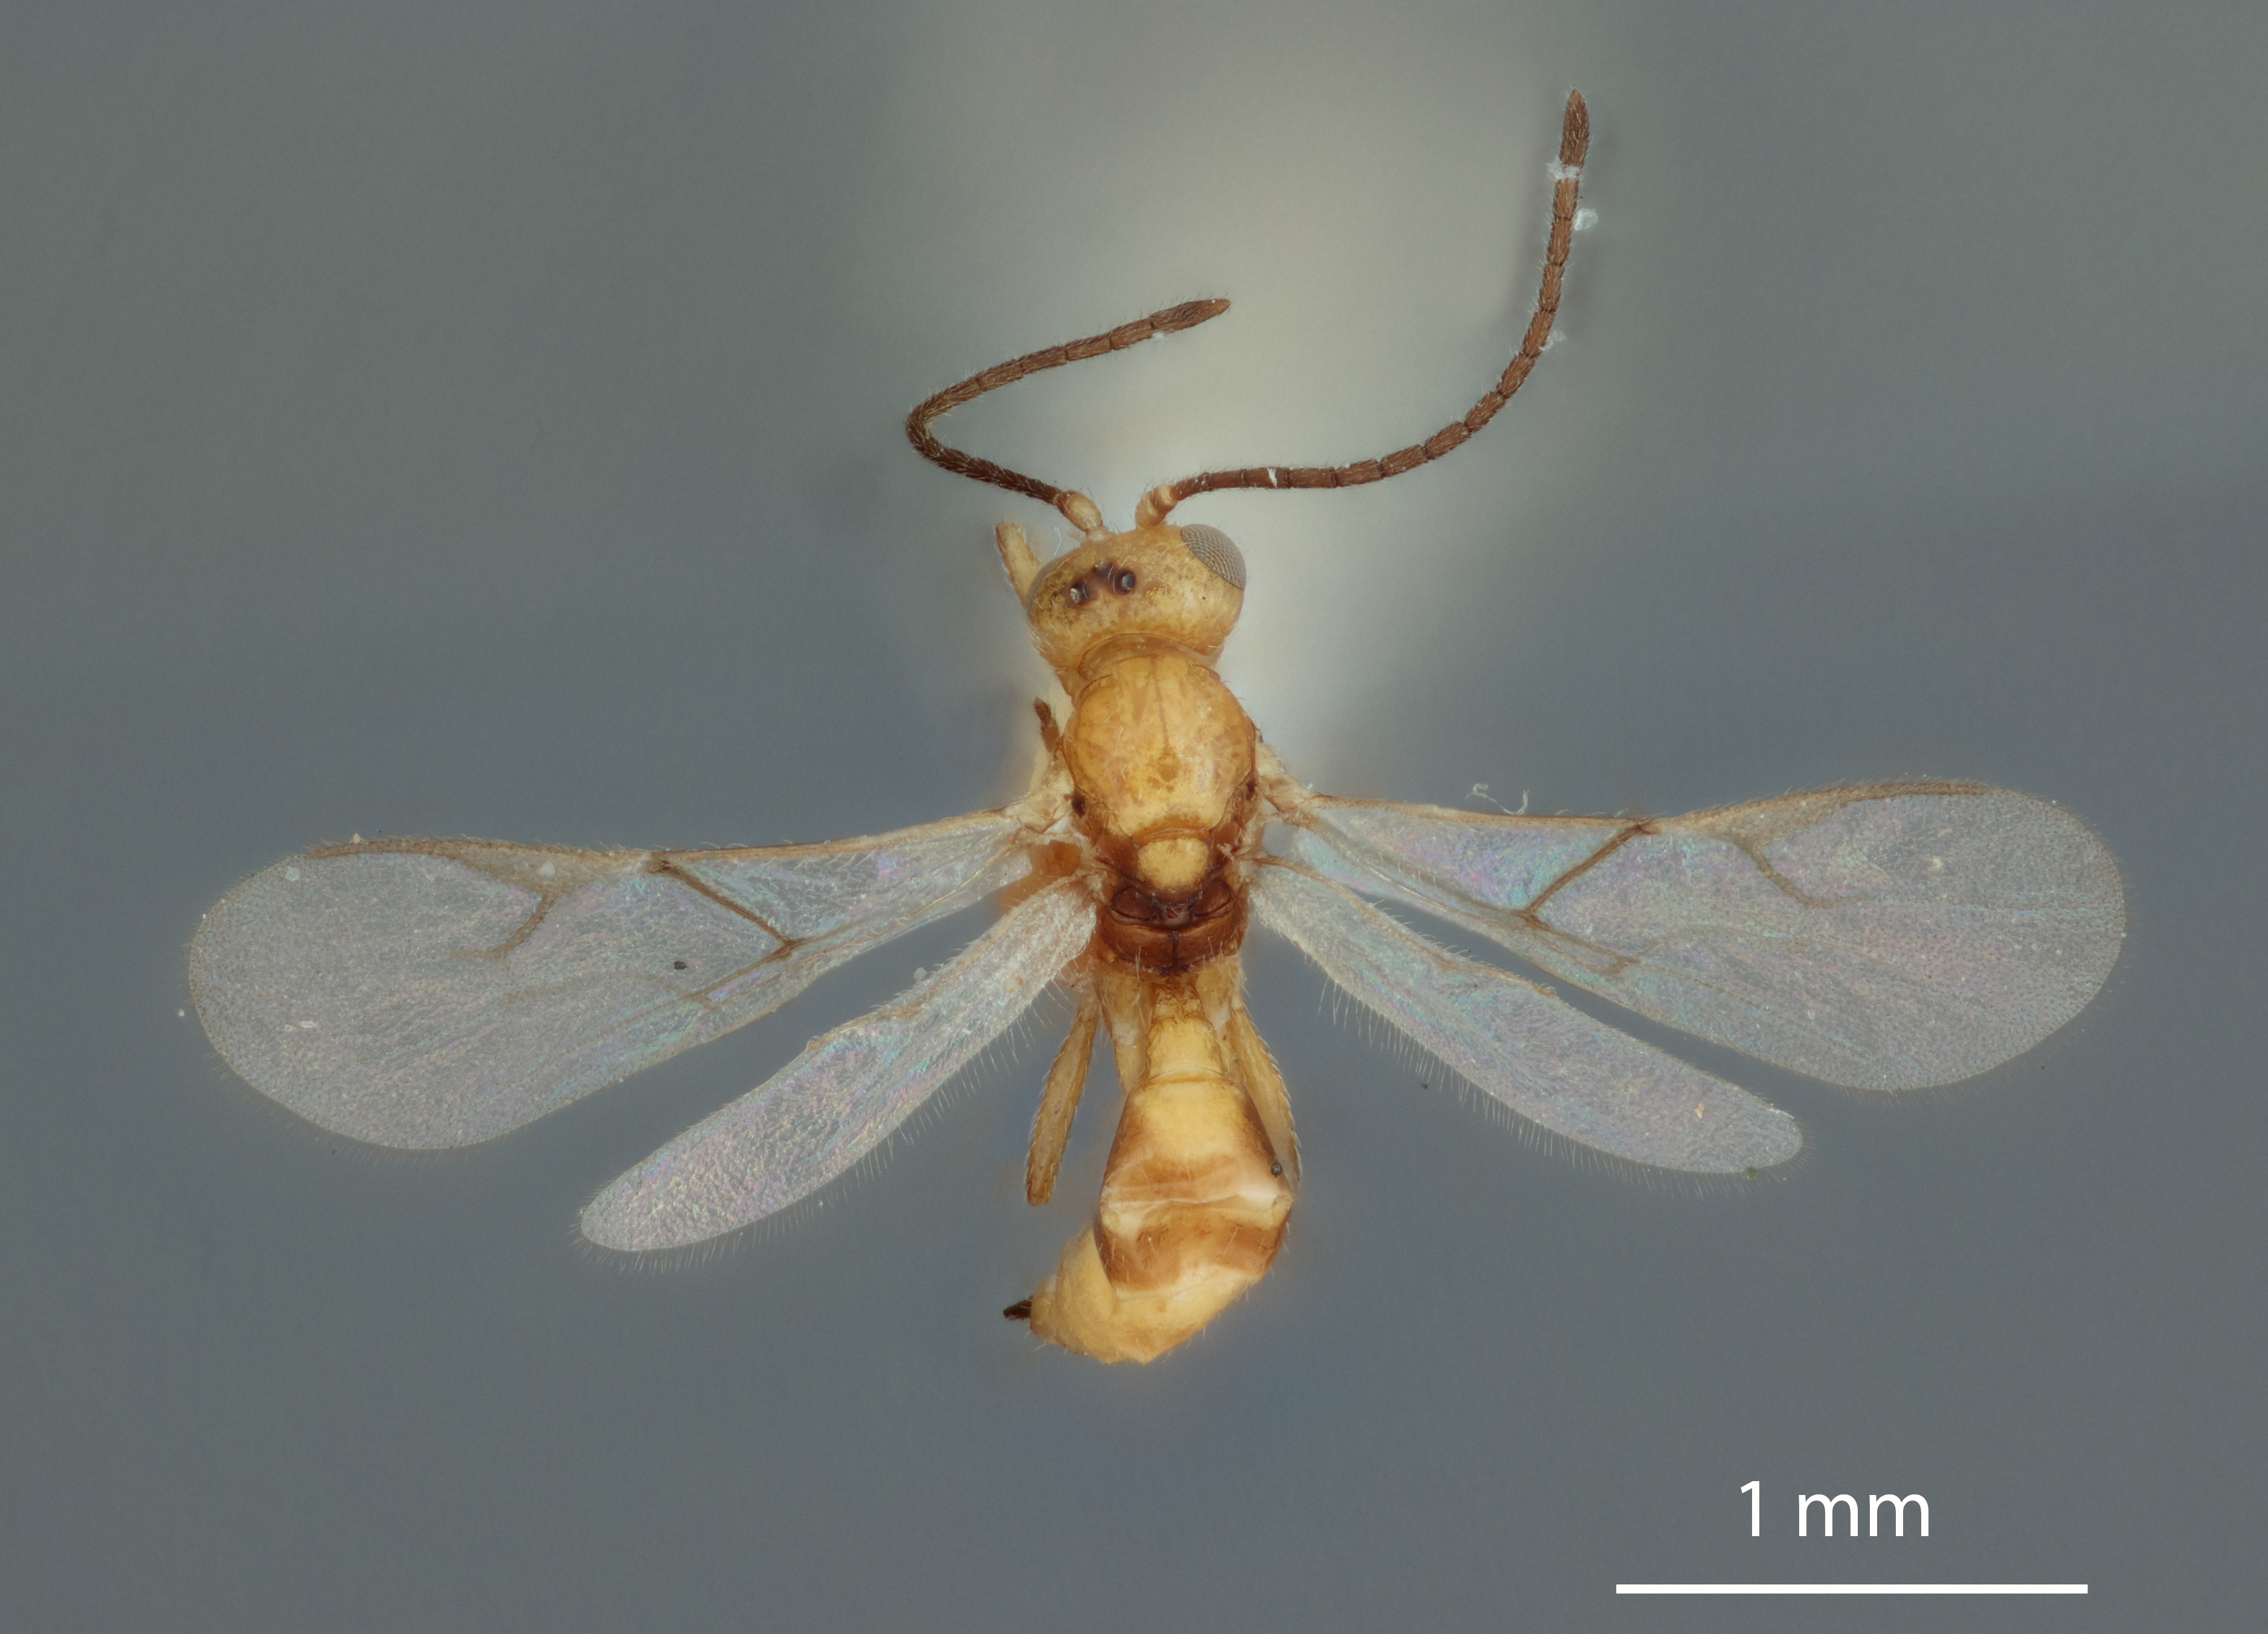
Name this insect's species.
Aphidius commodus
